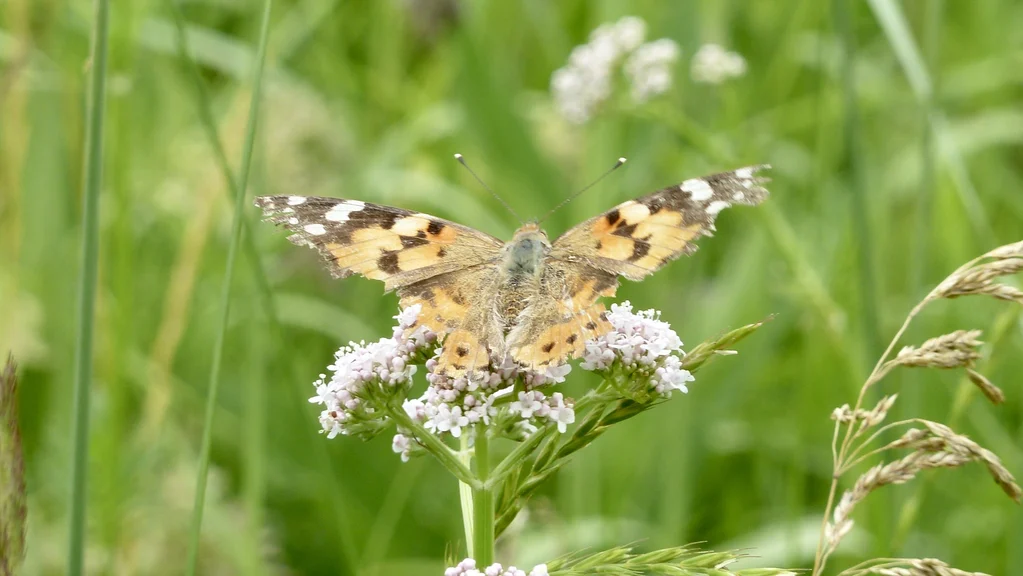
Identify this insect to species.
Vanessa cardui
